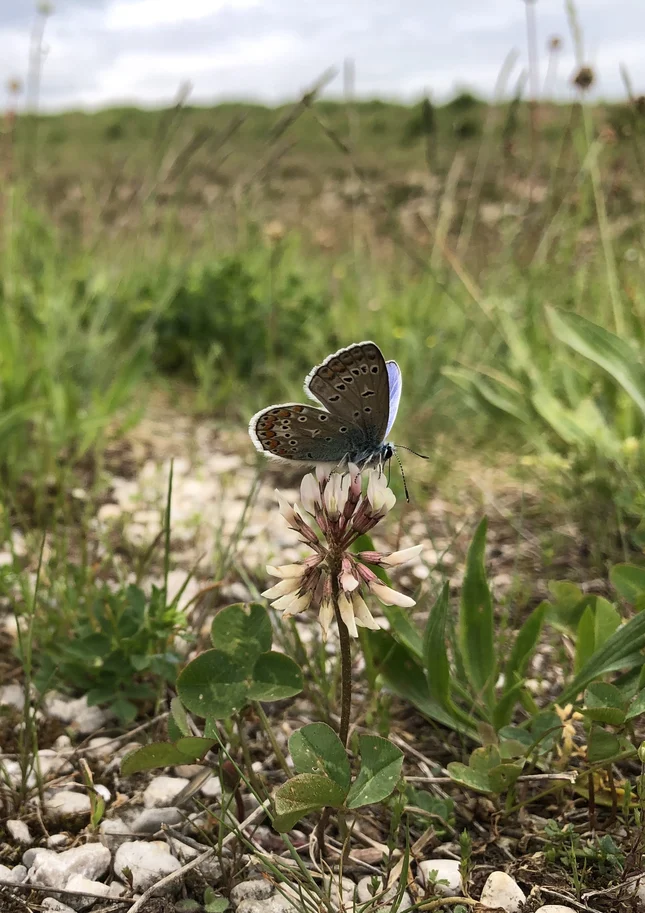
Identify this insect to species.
Polyommatus icarus
